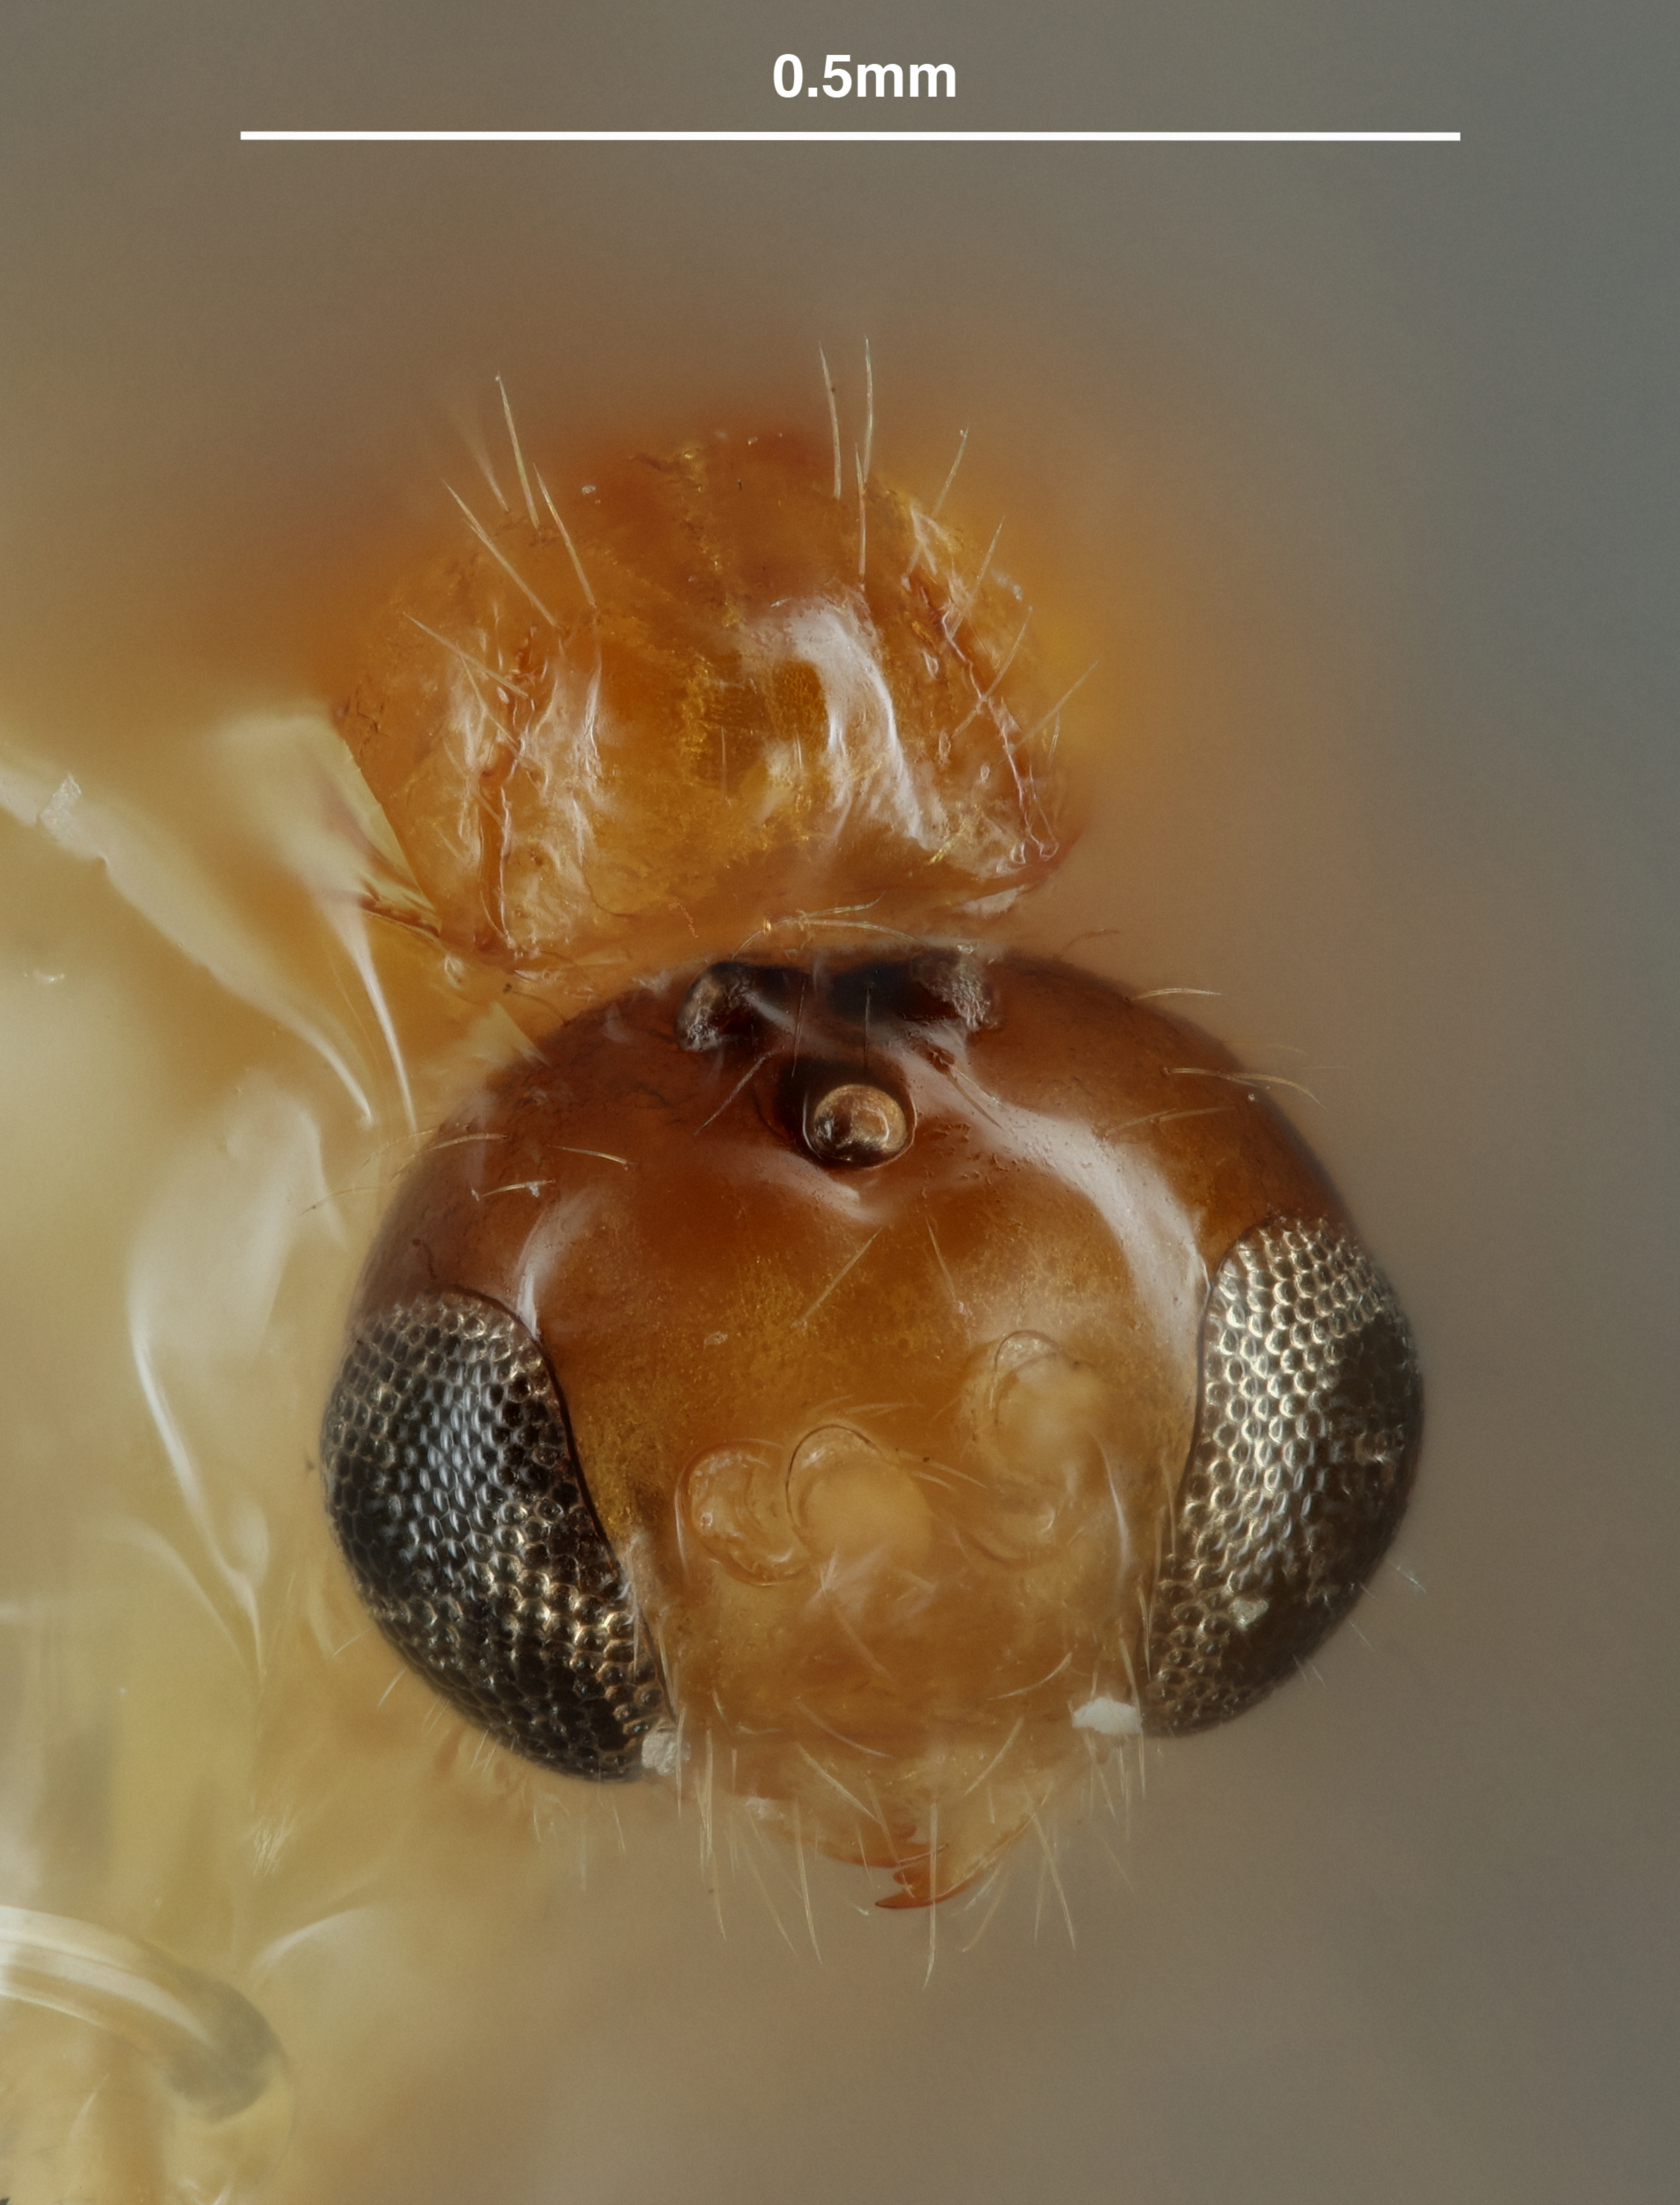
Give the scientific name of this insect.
Binodoxys sinensis
